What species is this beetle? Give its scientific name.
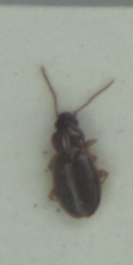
Trechus obtusus
